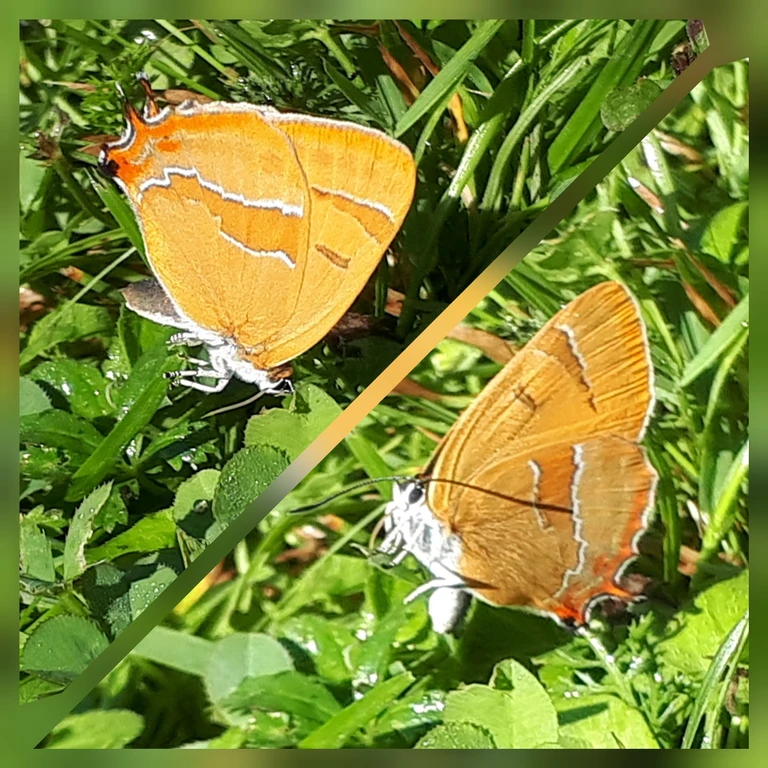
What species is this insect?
Thecla betulae
